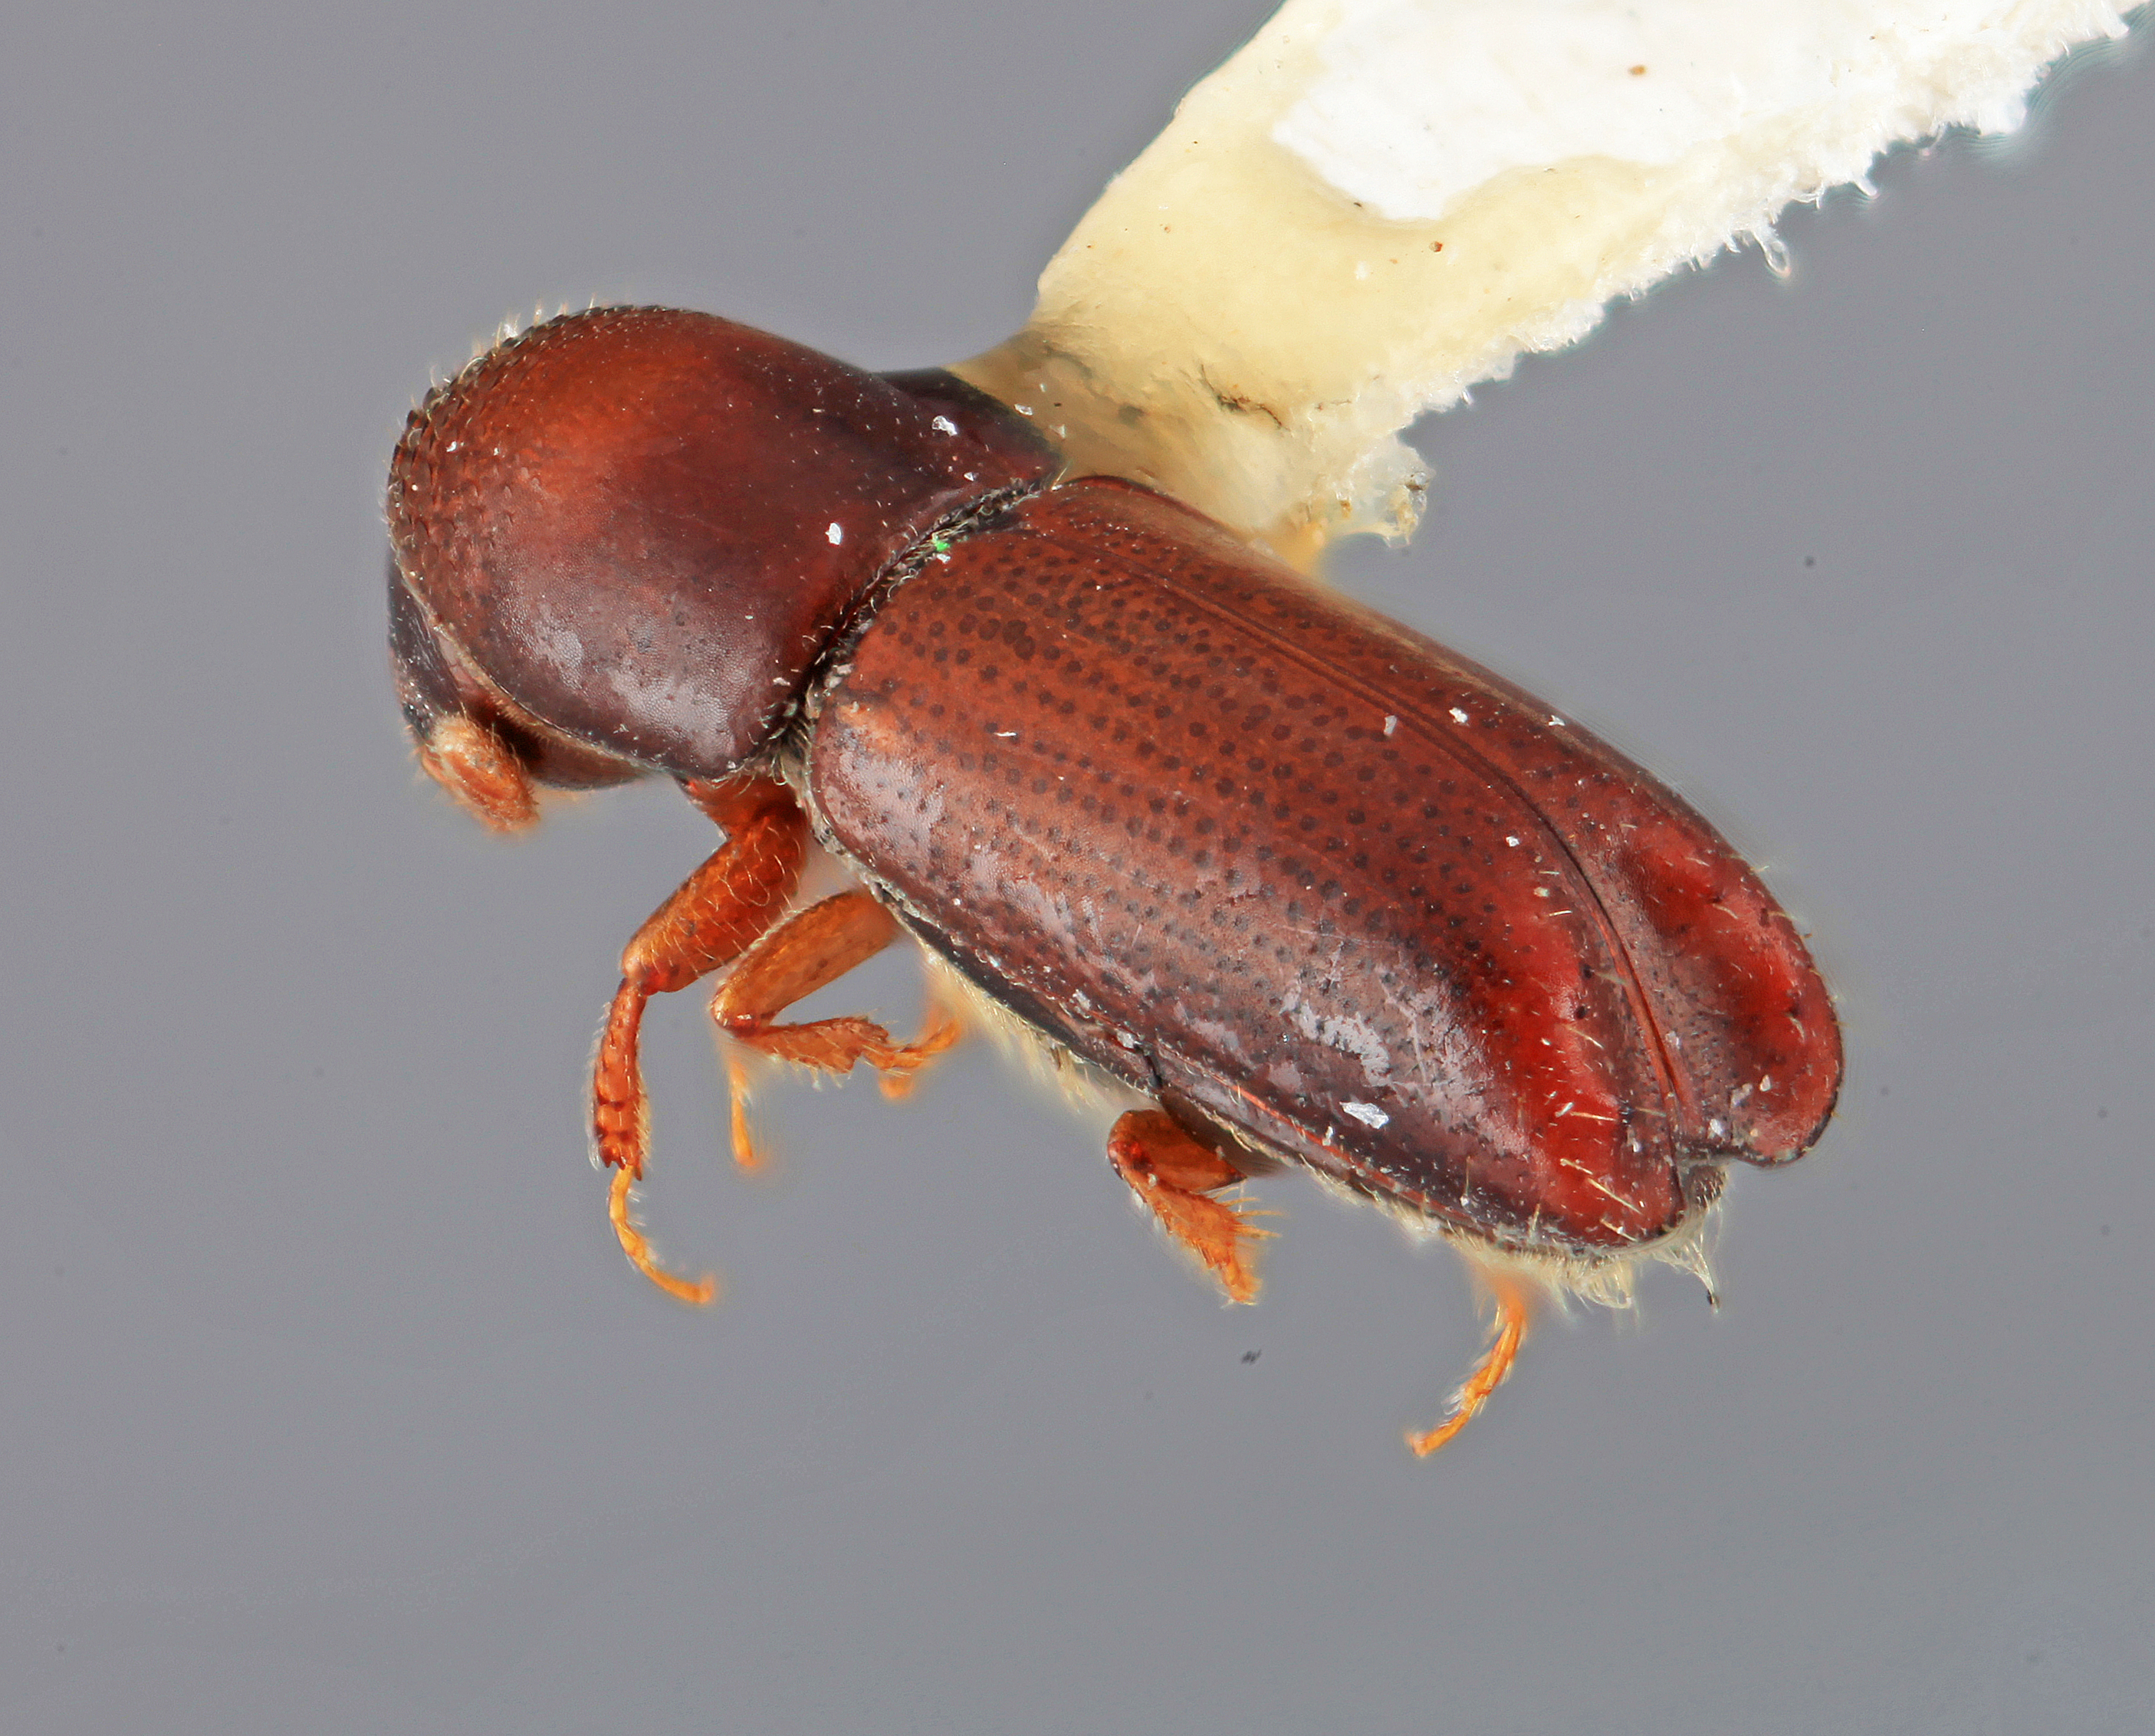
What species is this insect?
Monarthrum carinatum
